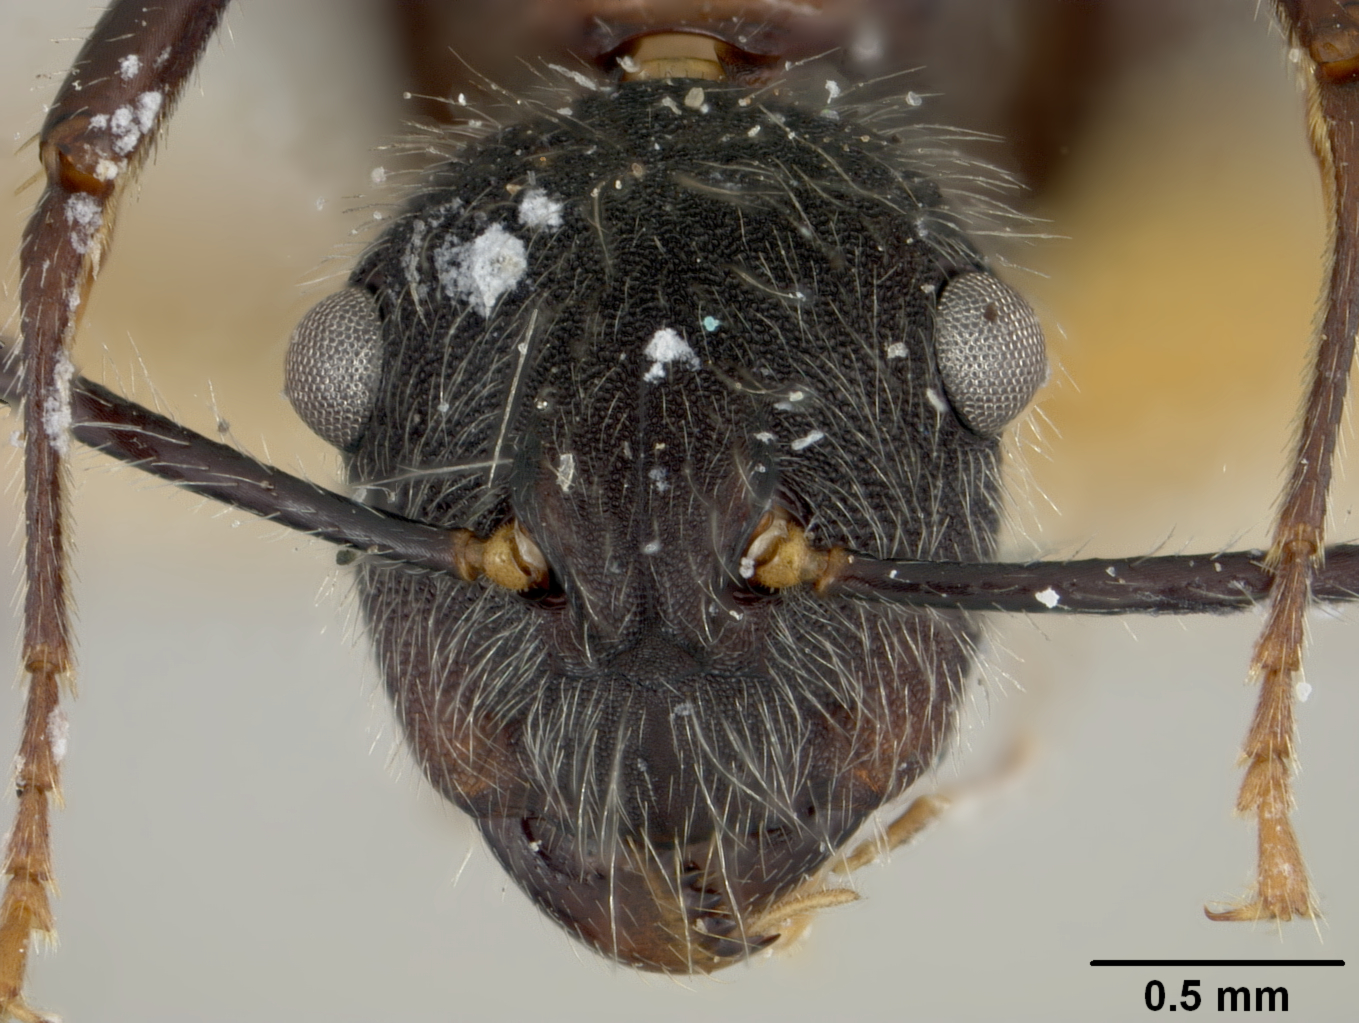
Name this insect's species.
Dendromyrmex fabricii
